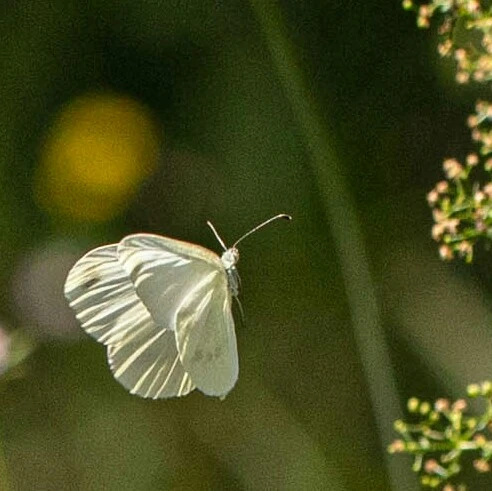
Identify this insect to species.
Leptidea sinapis/juvernica
